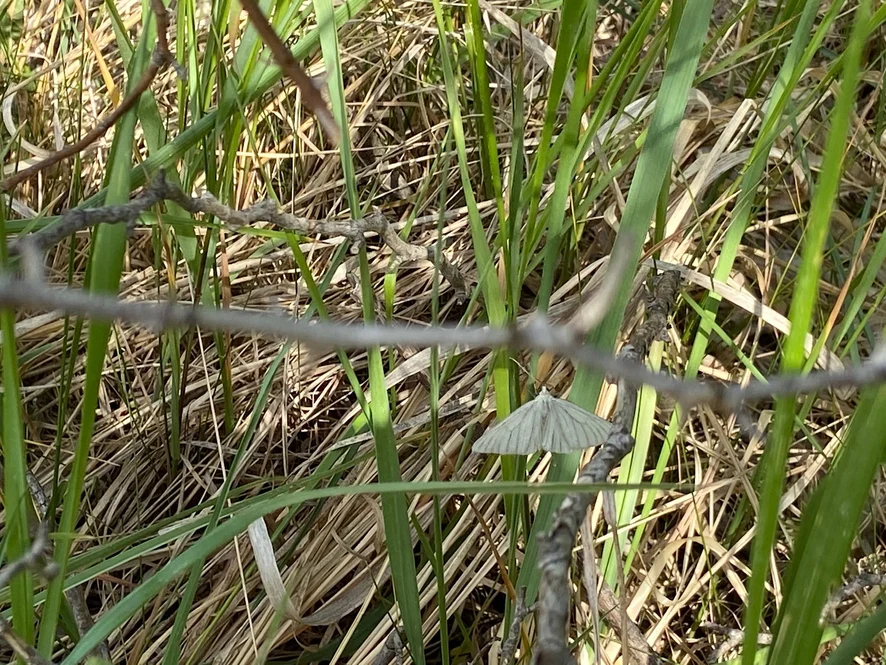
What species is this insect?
Siona lineata
